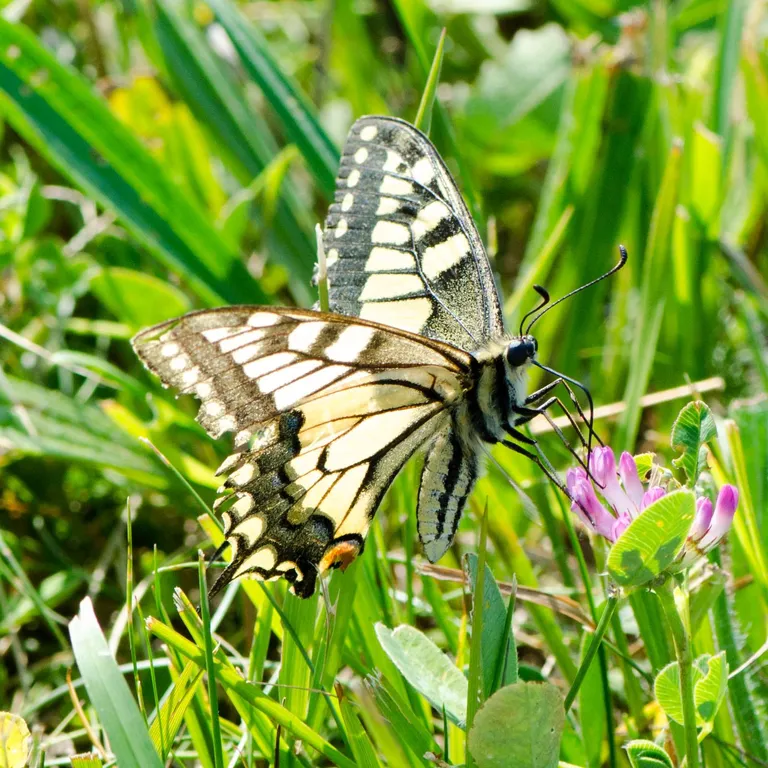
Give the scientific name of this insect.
Papilio machaon
